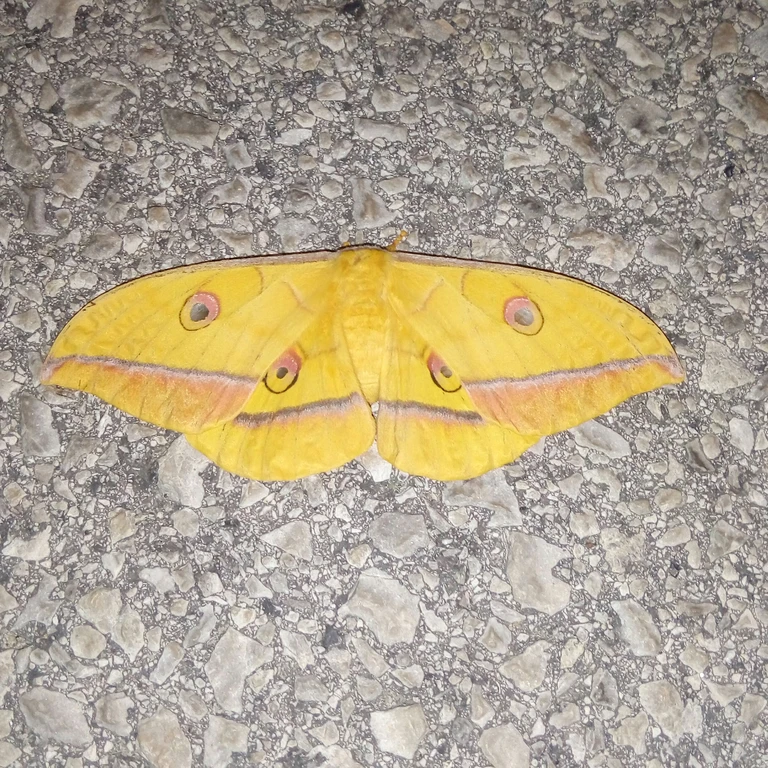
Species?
Antheraea yamamai
